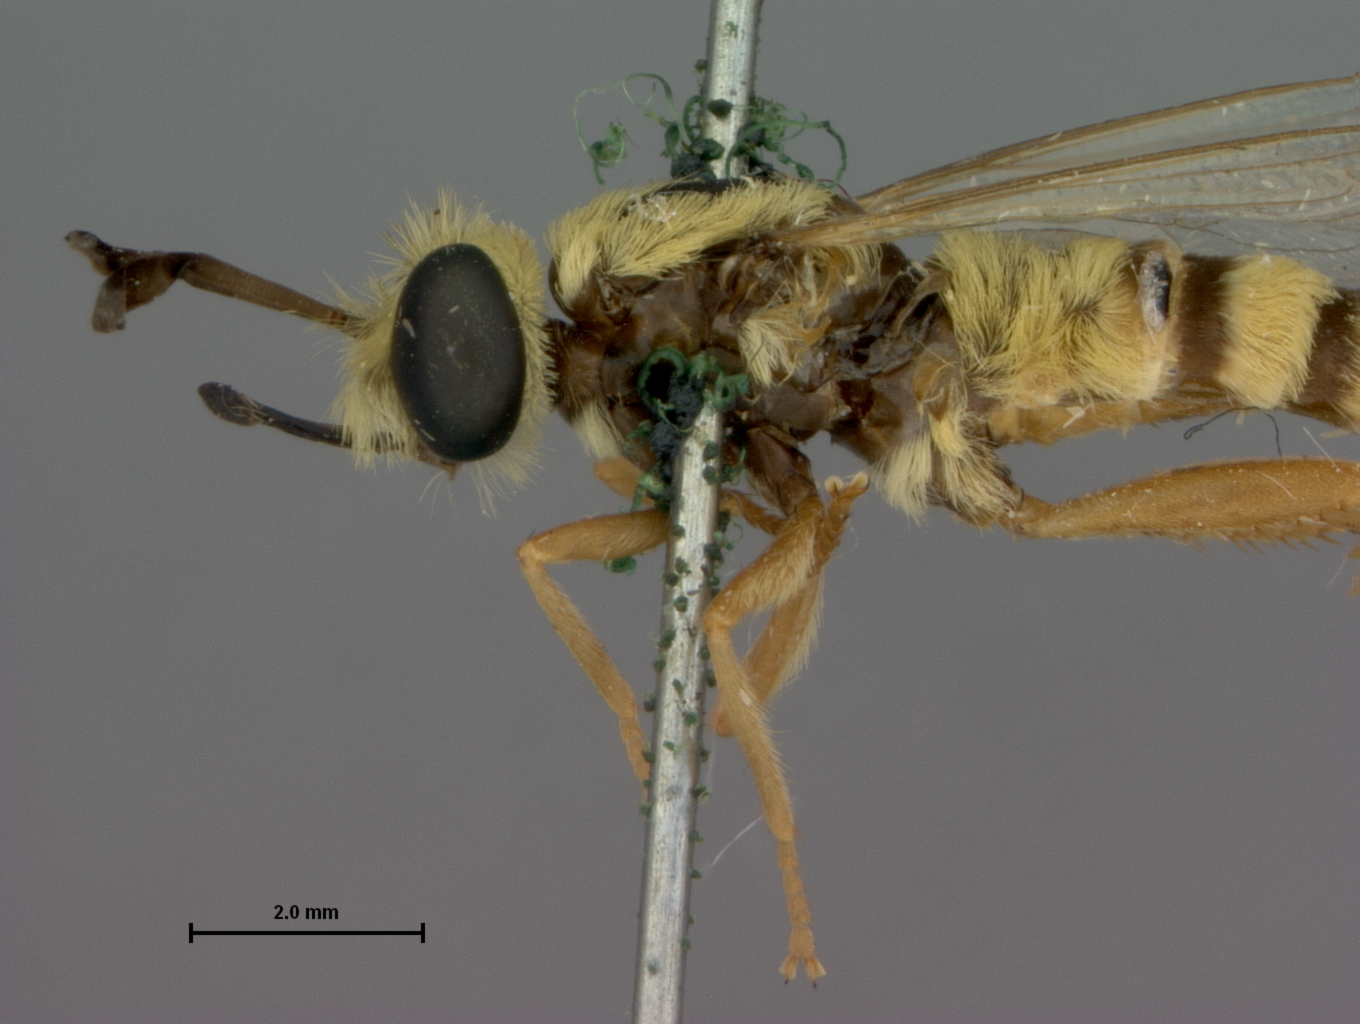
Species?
Leptomydas hirtus
